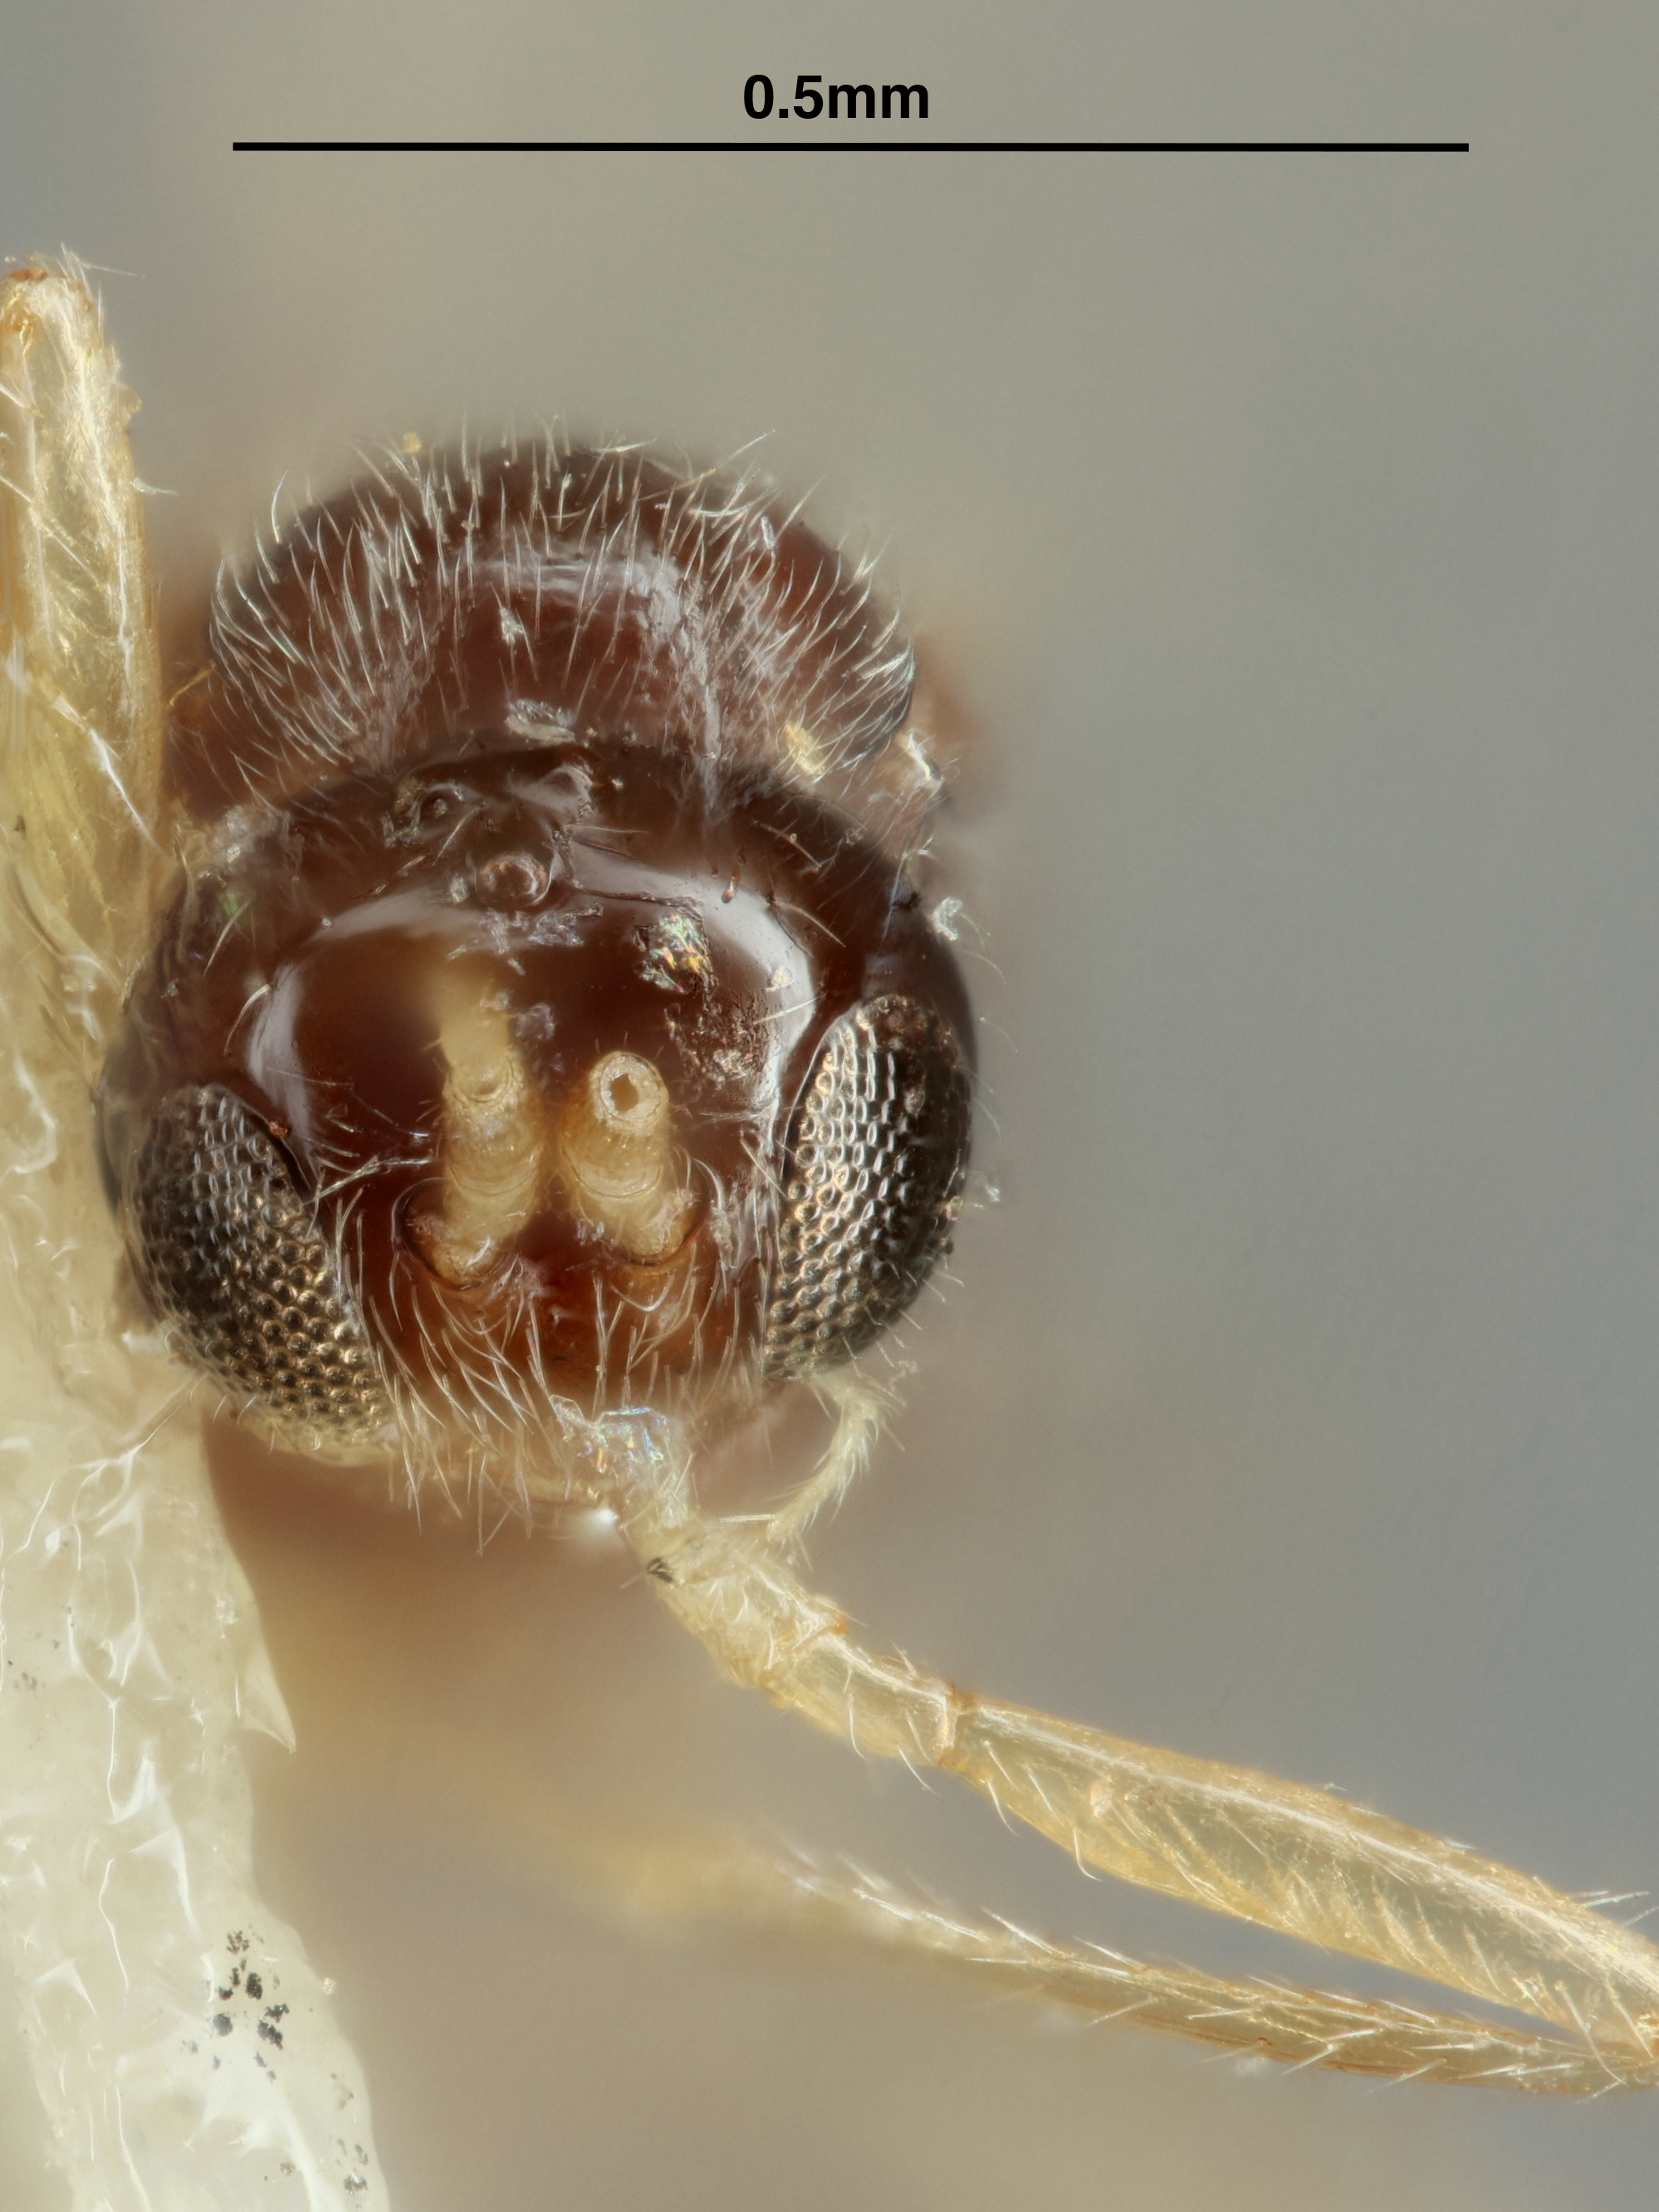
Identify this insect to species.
Praon quadratum
